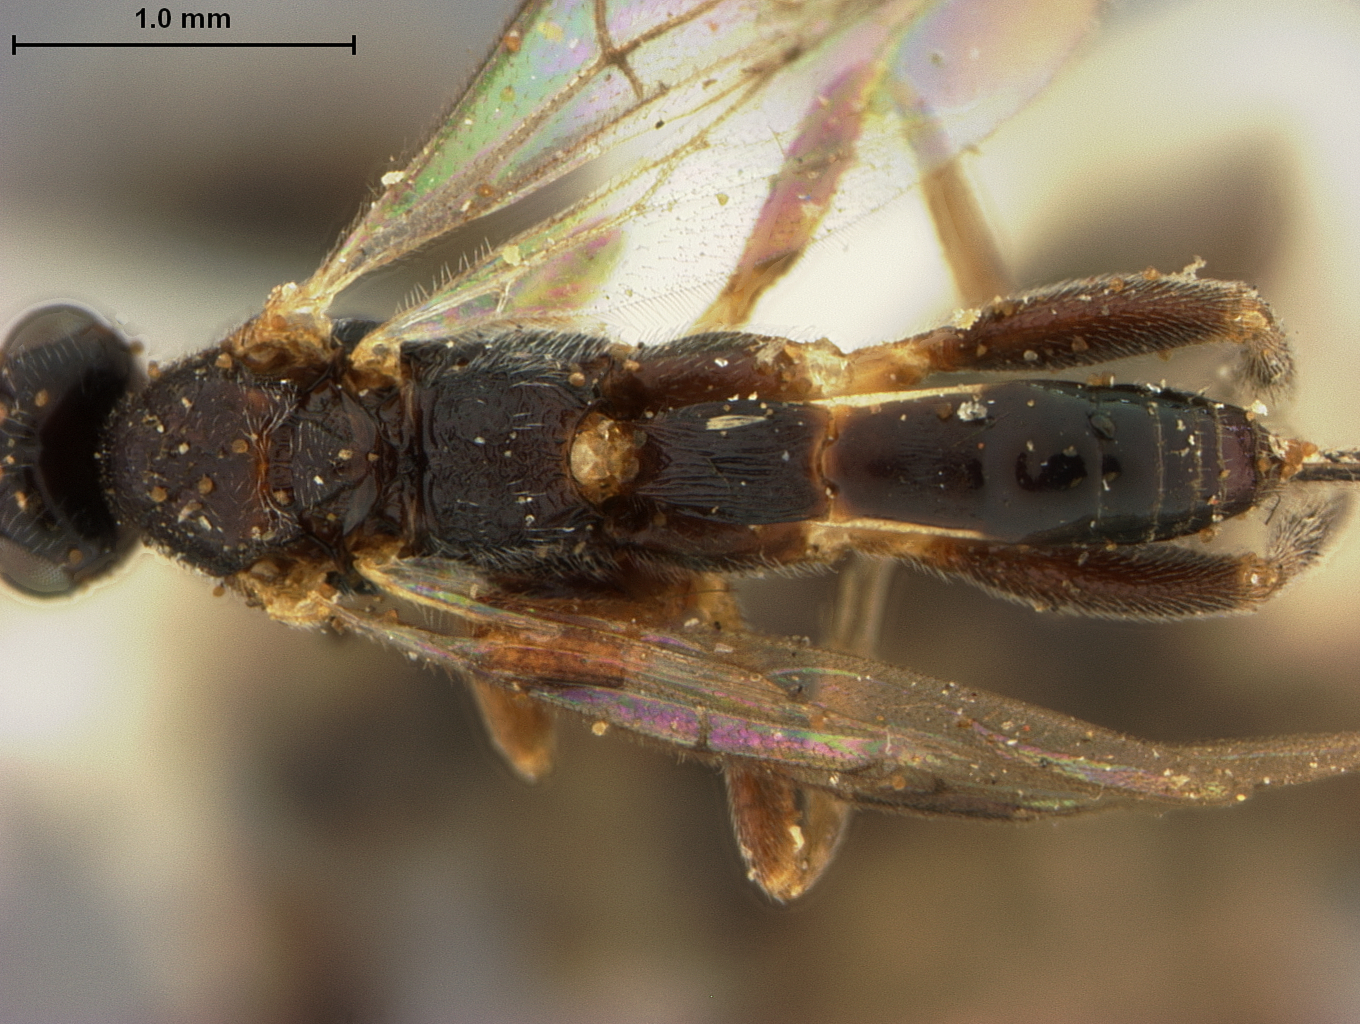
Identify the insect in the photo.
Microdus hawaiiensis
